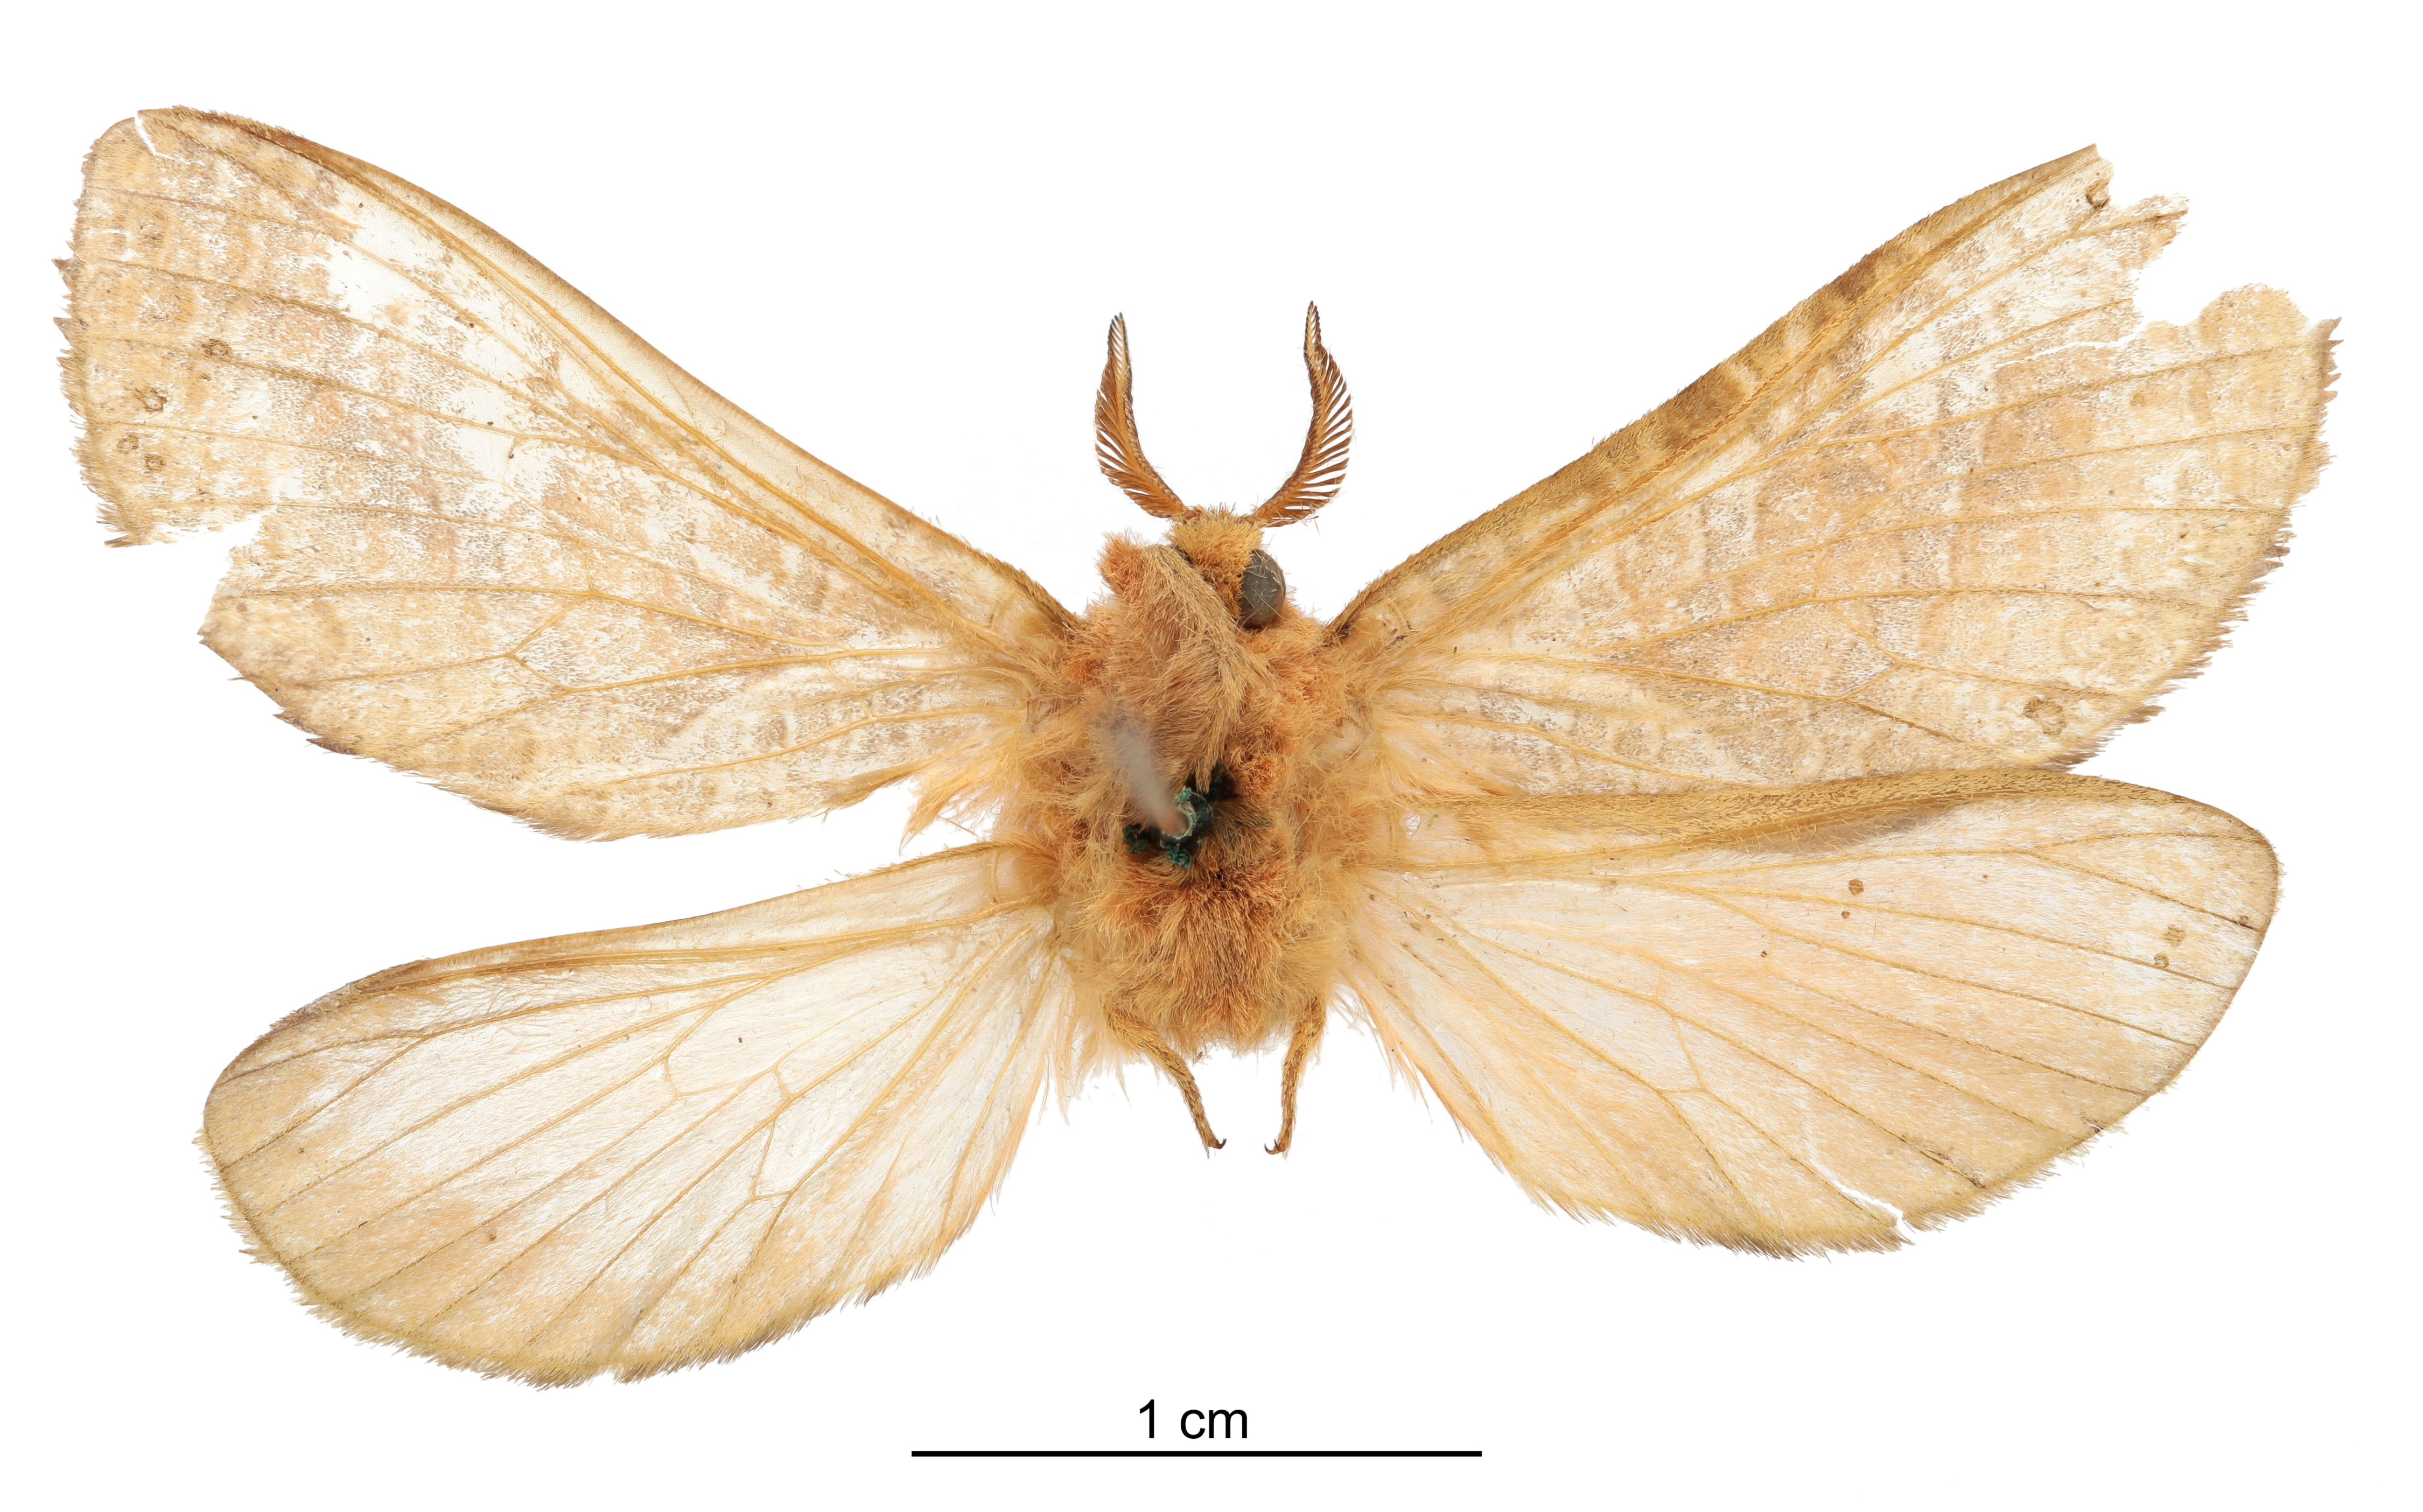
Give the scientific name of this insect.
Dalaca serta
